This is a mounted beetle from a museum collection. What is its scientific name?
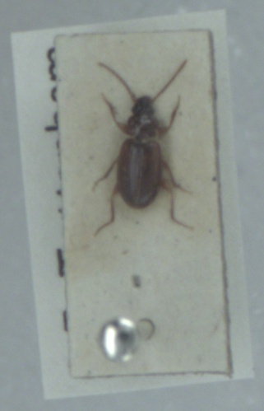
Trechus quadristriatus
